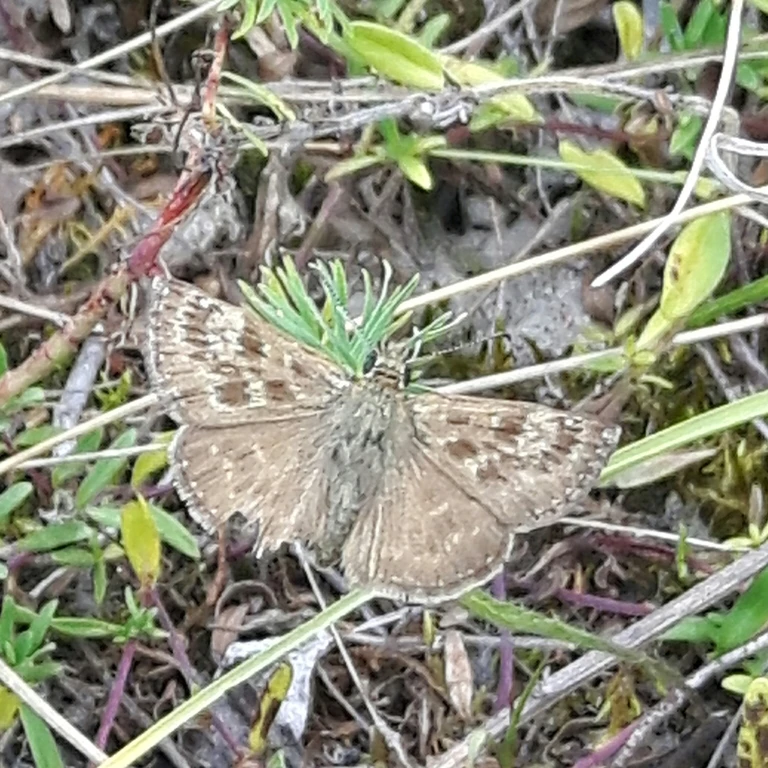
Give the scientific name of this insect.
Erynnis tages
